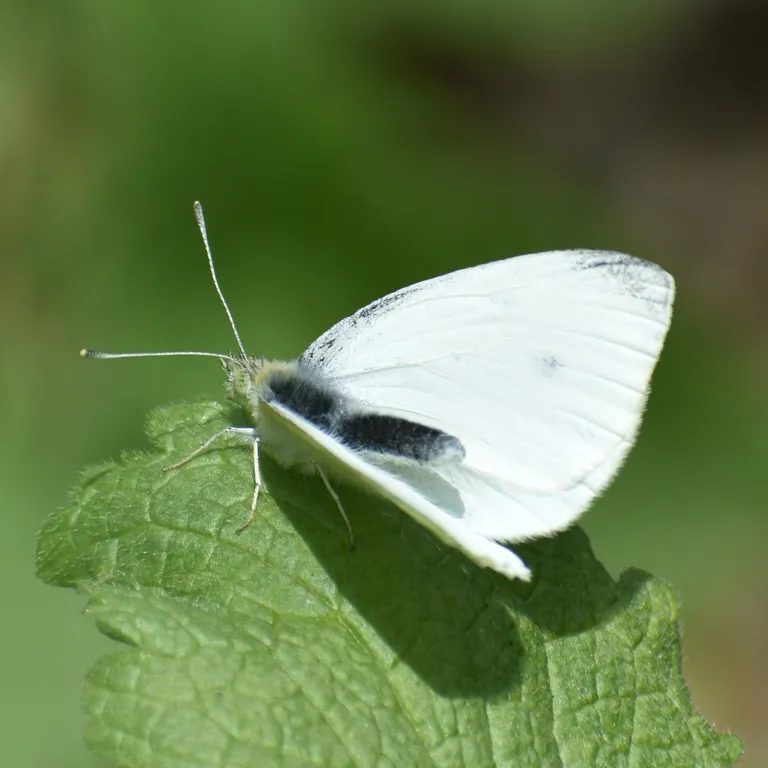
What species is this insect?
Pieris rapae
